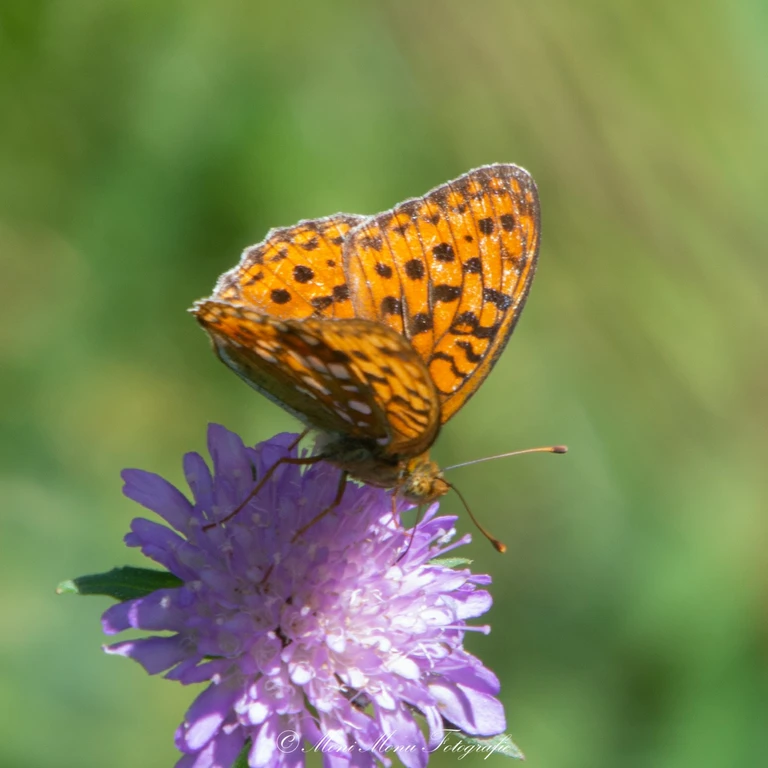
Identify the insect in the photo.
Fabriciana adippe
